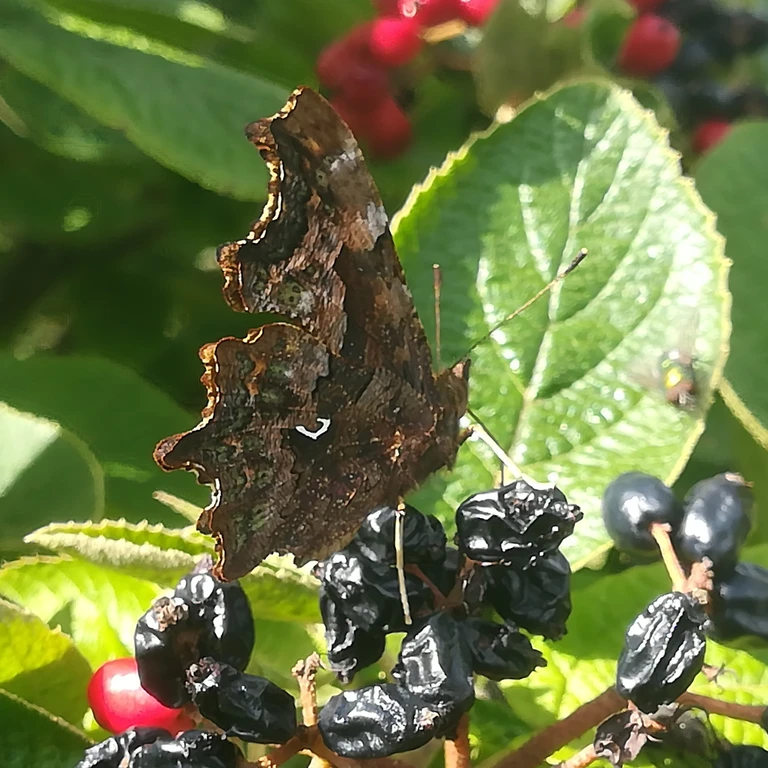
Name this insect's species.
Polygonia c-album
